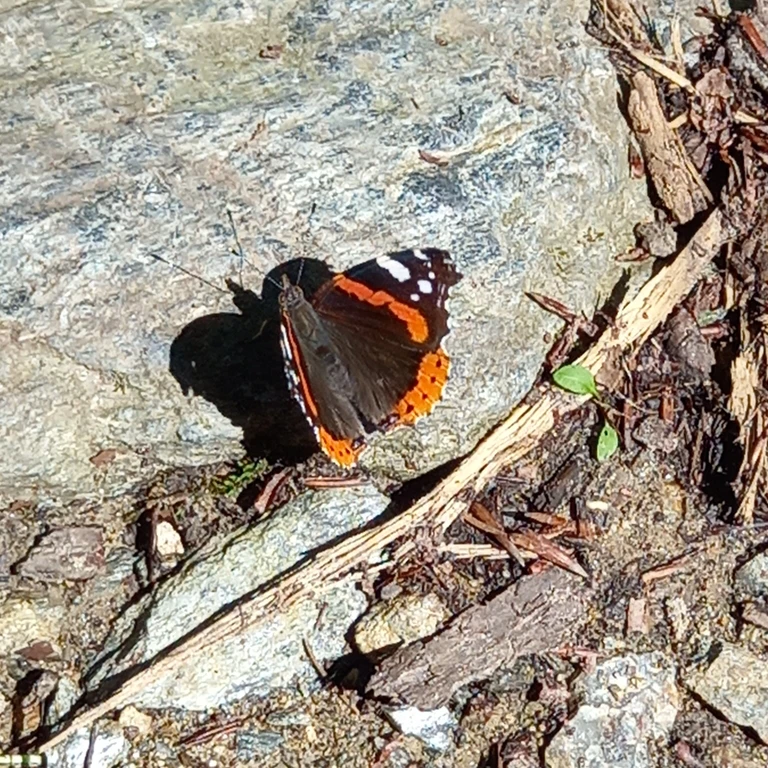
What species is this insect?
Vanessa atalanta
